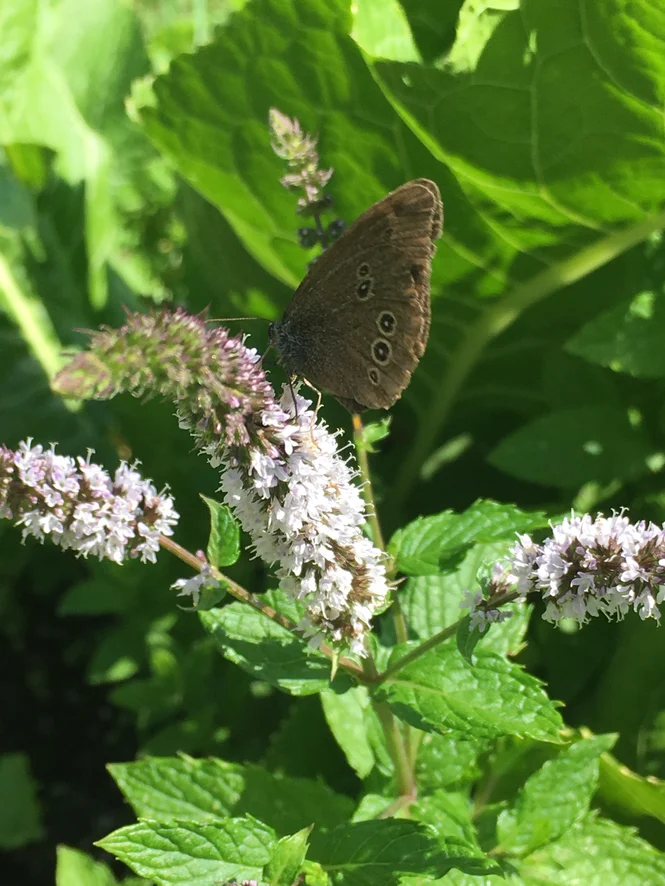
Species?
Aphantopus hyperantus
